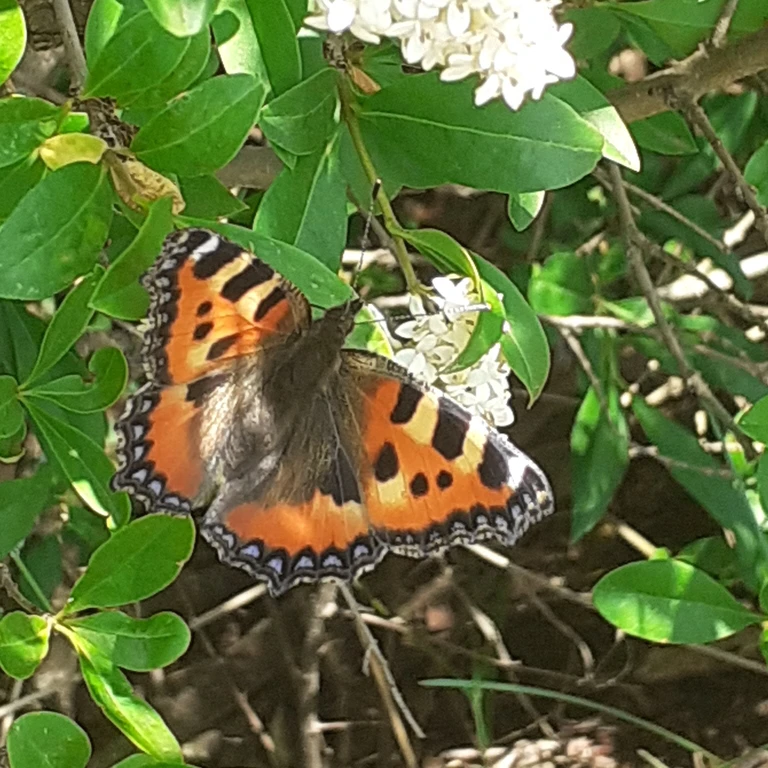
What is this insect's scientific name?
Aglais urticae
